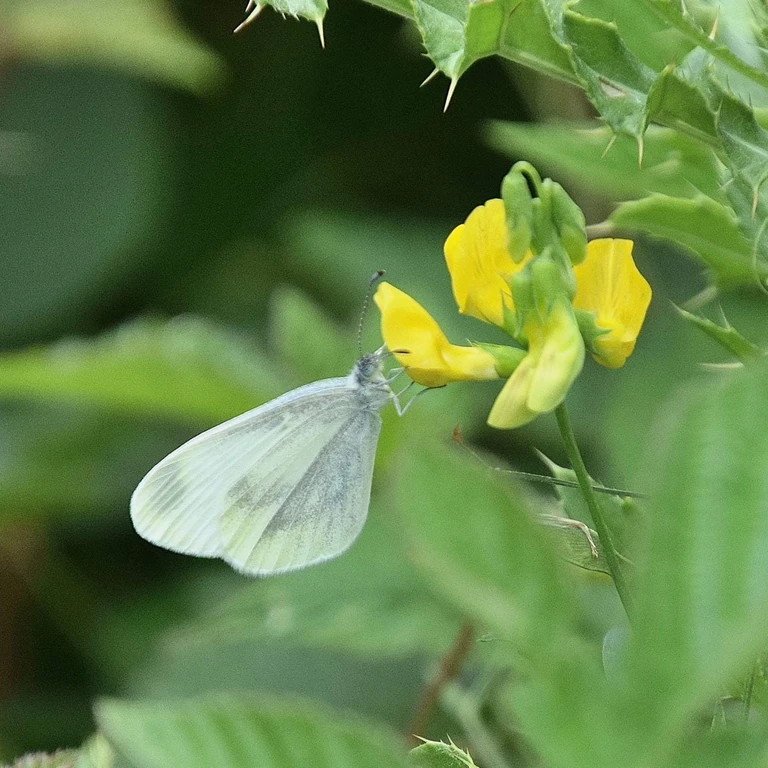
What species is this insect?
Leptidea sinapis/juvernica
